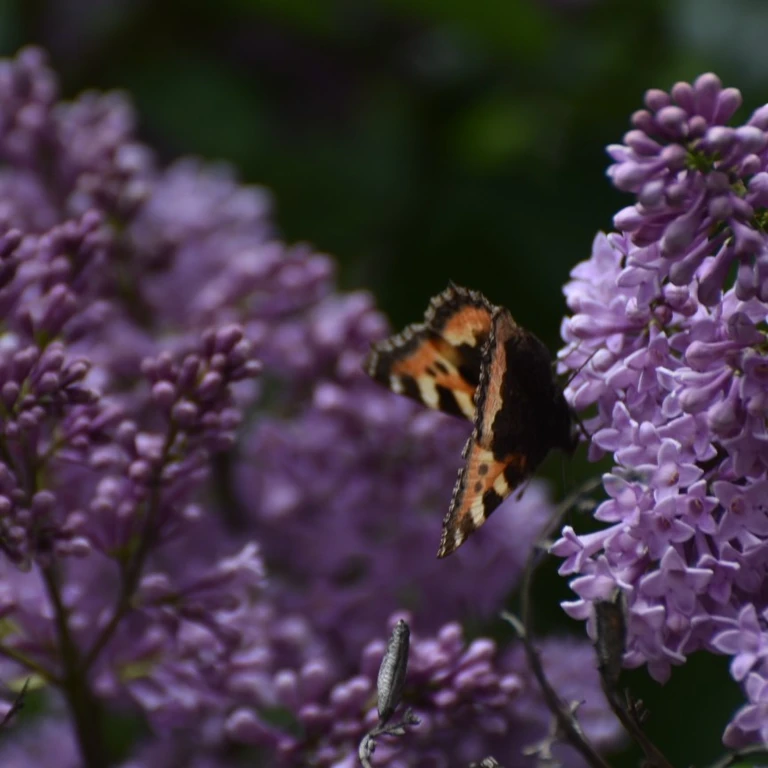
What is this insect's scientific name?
Aglais urticae
